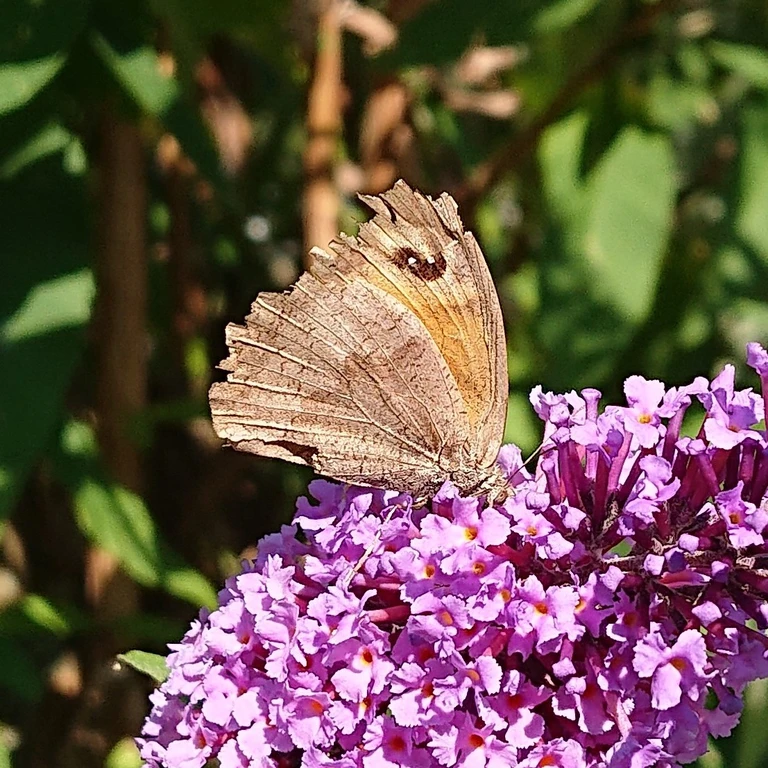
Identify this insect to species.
Maniola jurtina
